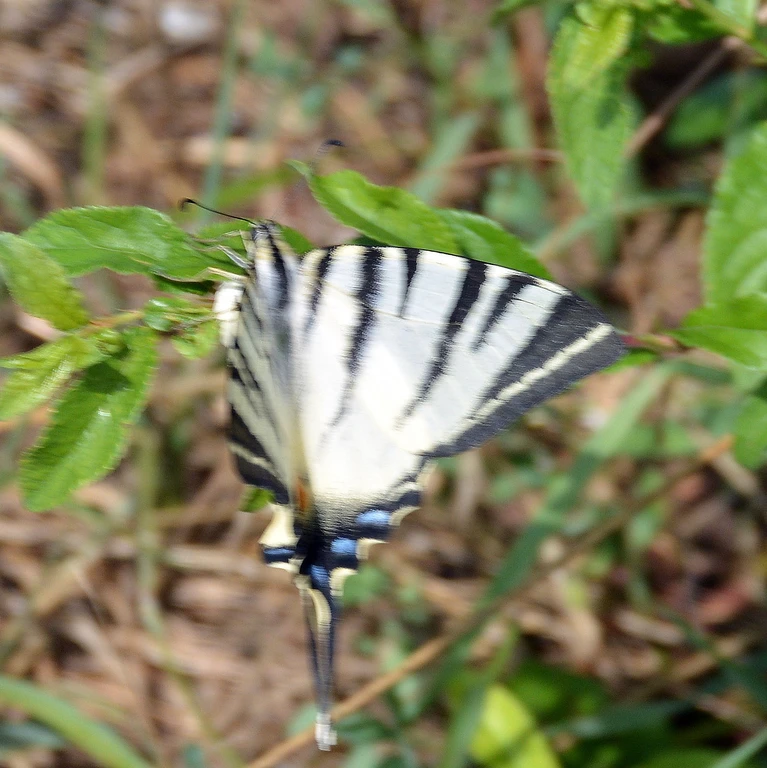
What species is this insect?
Iphiclides podalirius
